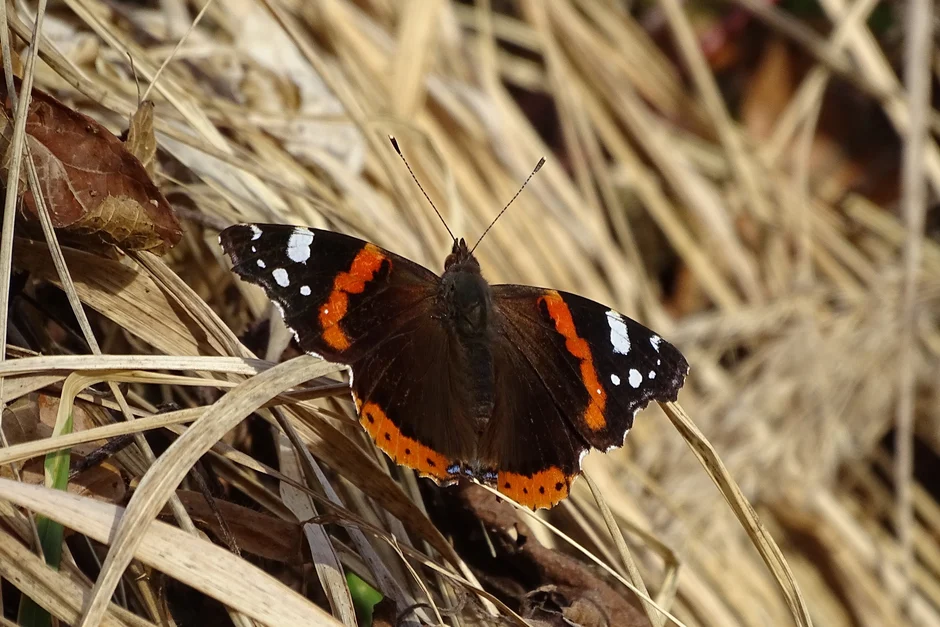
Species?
Vanessa atalanta
